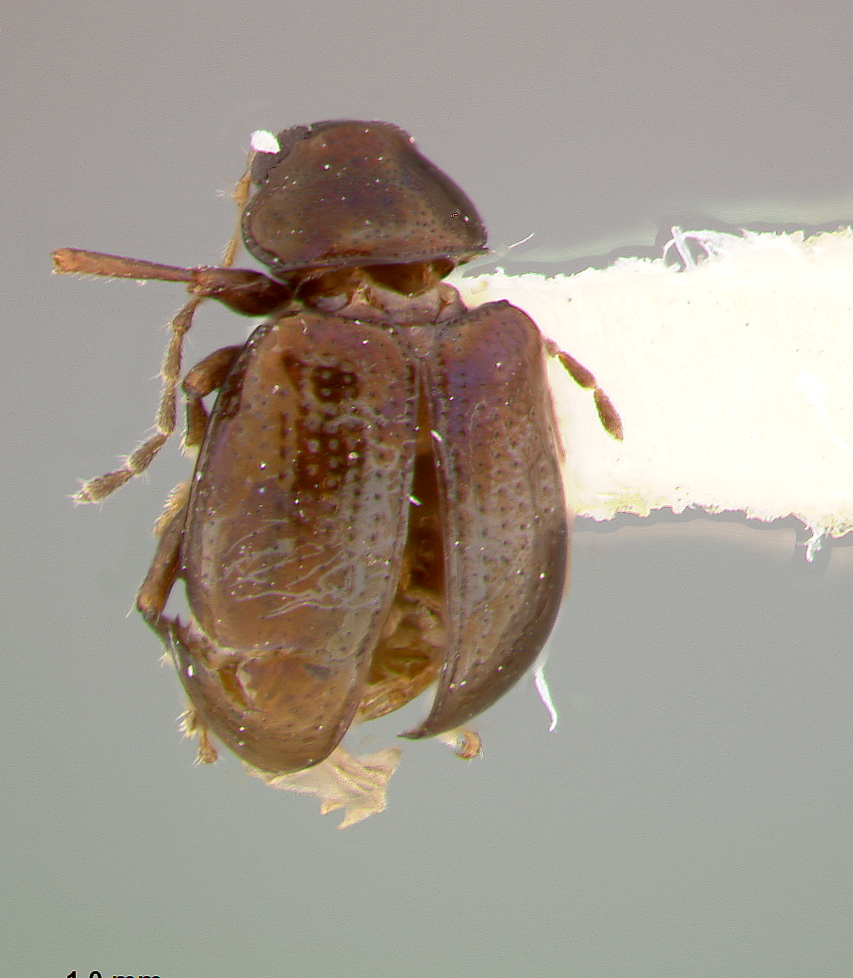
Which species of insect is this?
Metachroma elachistum
